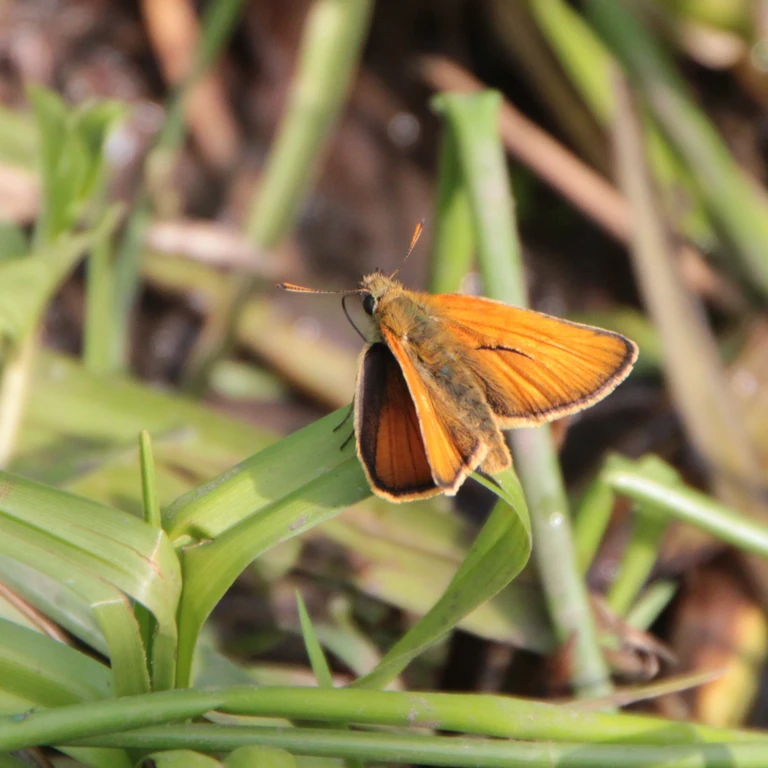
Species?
Thymelicus sylvestris
